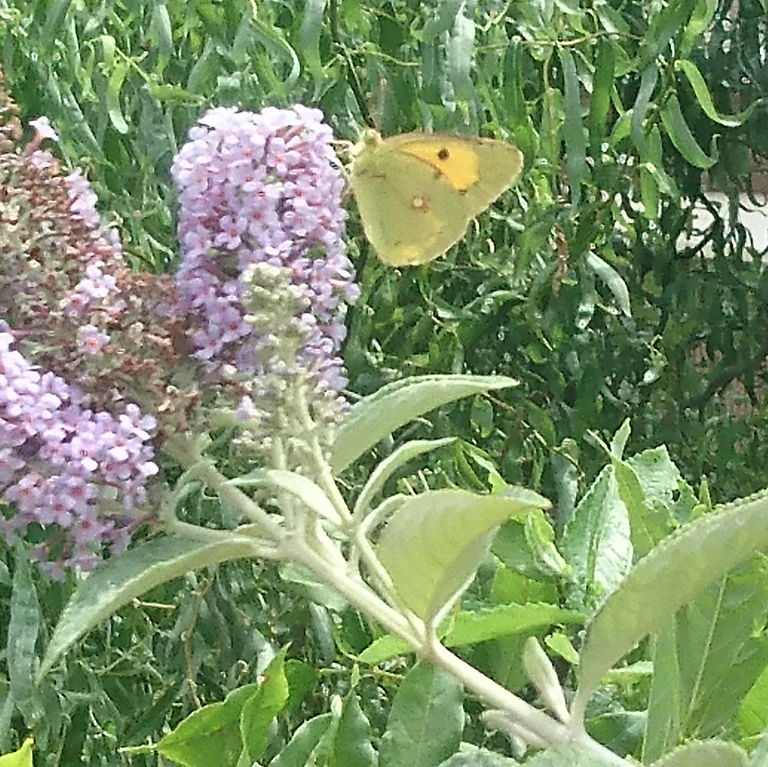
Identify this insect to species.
Colias croceus
